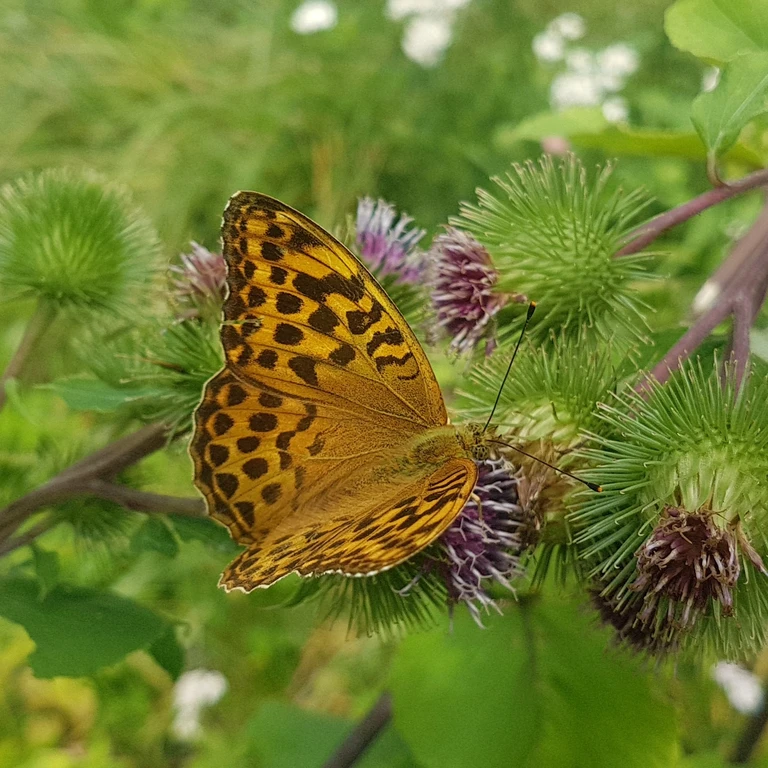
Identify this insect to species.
Argynnis paphia
